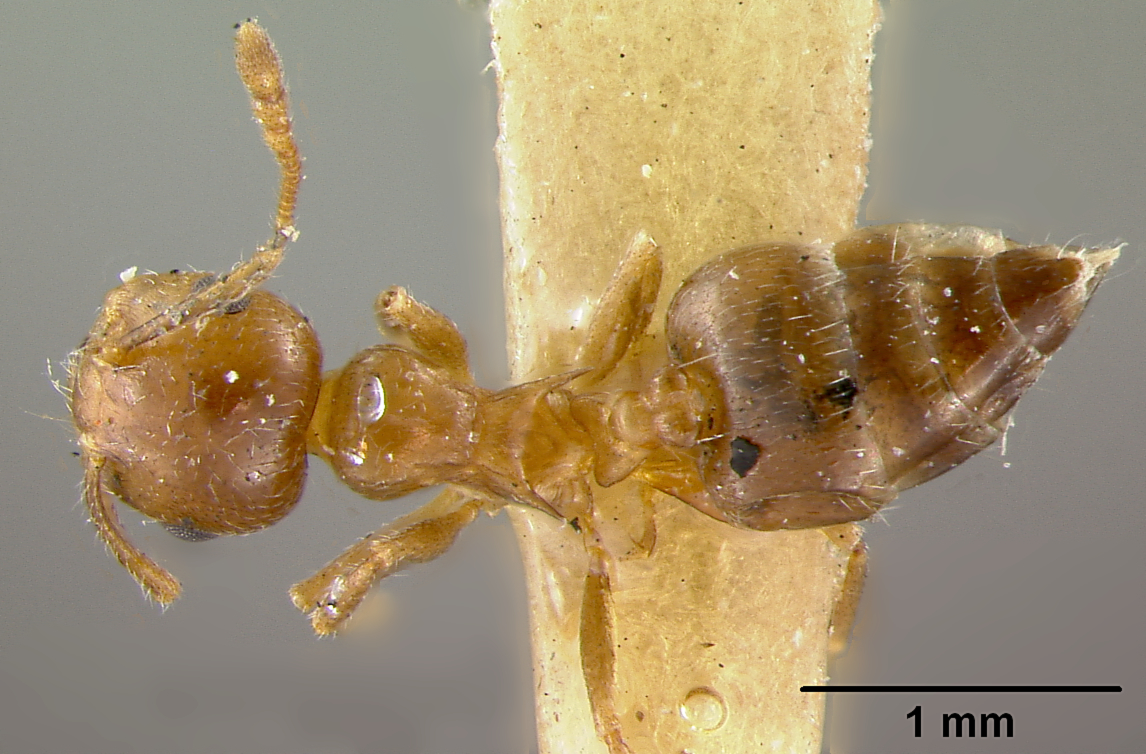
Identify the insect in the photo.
Crematogaster atkinsoni
